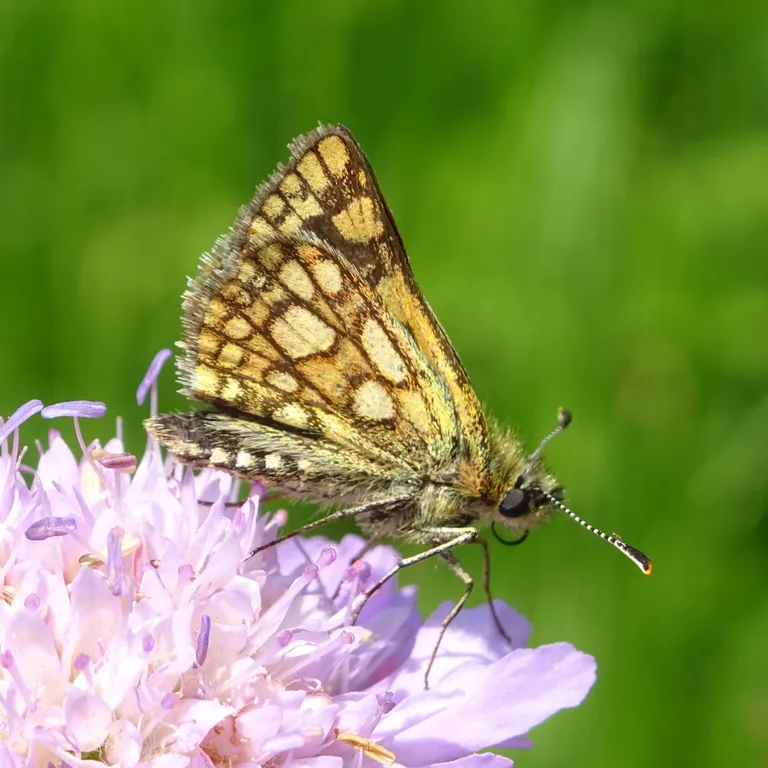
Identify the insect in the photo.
Carterocephalus palaemon
